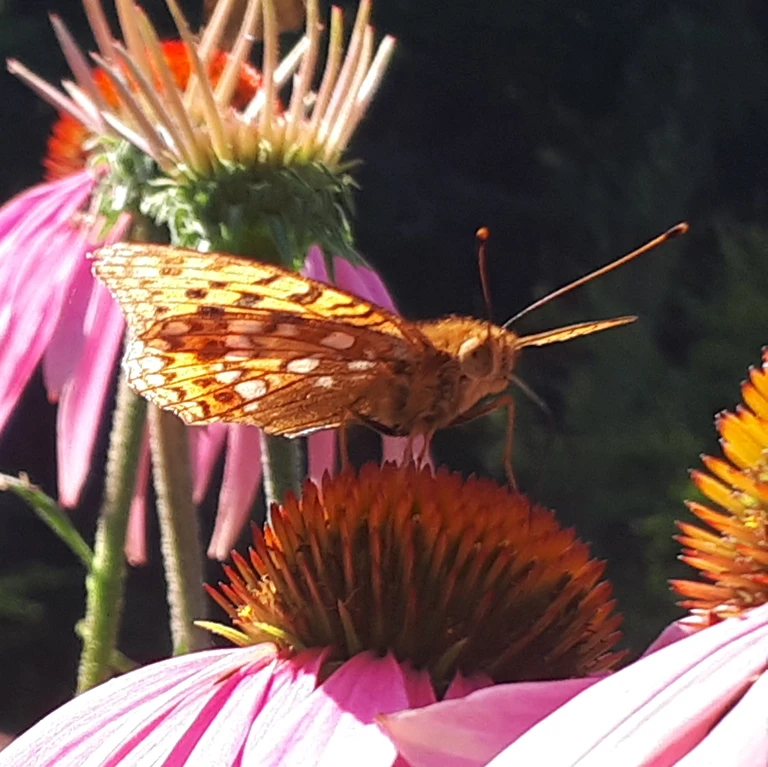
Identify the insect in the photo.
Fabriciana adippe
